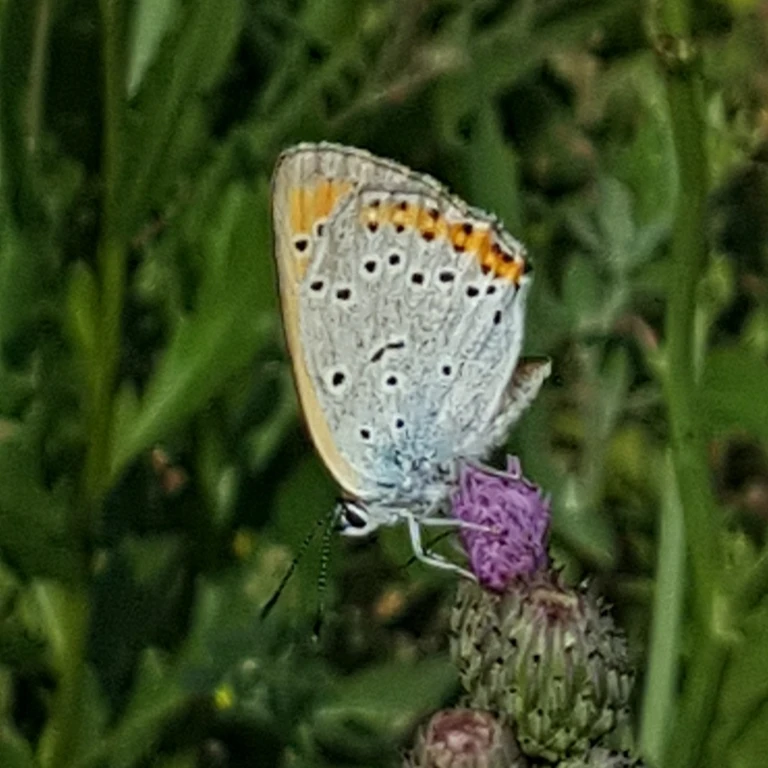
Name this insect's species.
Lycaena dispar
